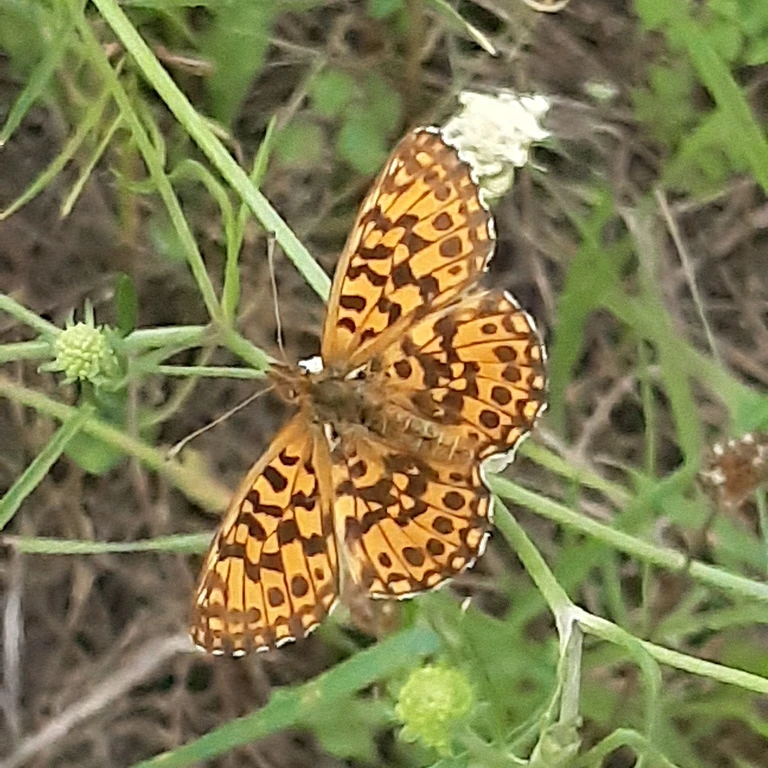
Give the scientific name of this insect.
Boloria dia
